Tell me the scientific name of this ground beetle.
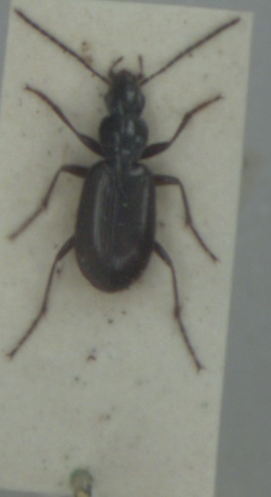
Agonum thoreyi
